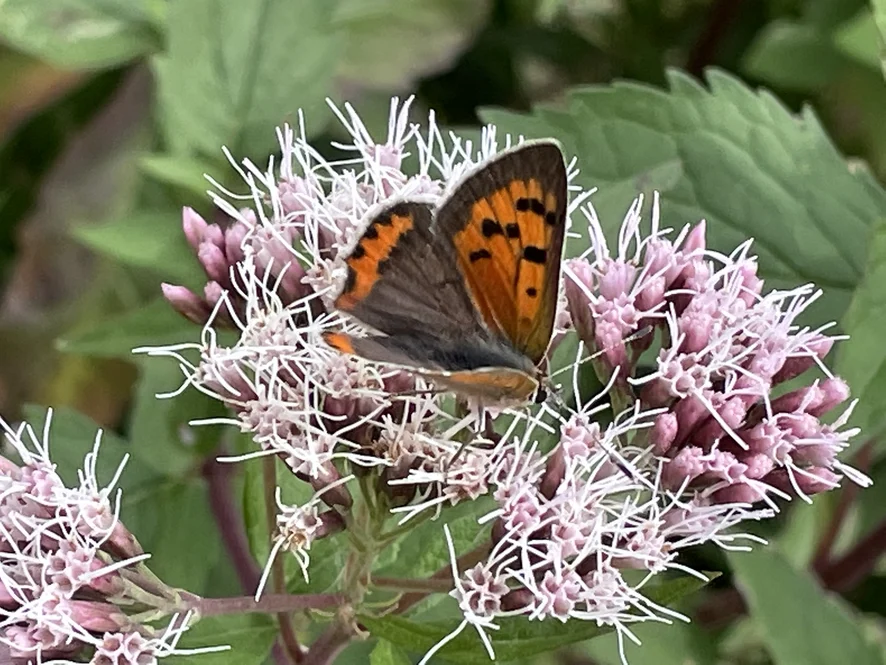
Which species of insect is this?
Lycaena phlaeas
